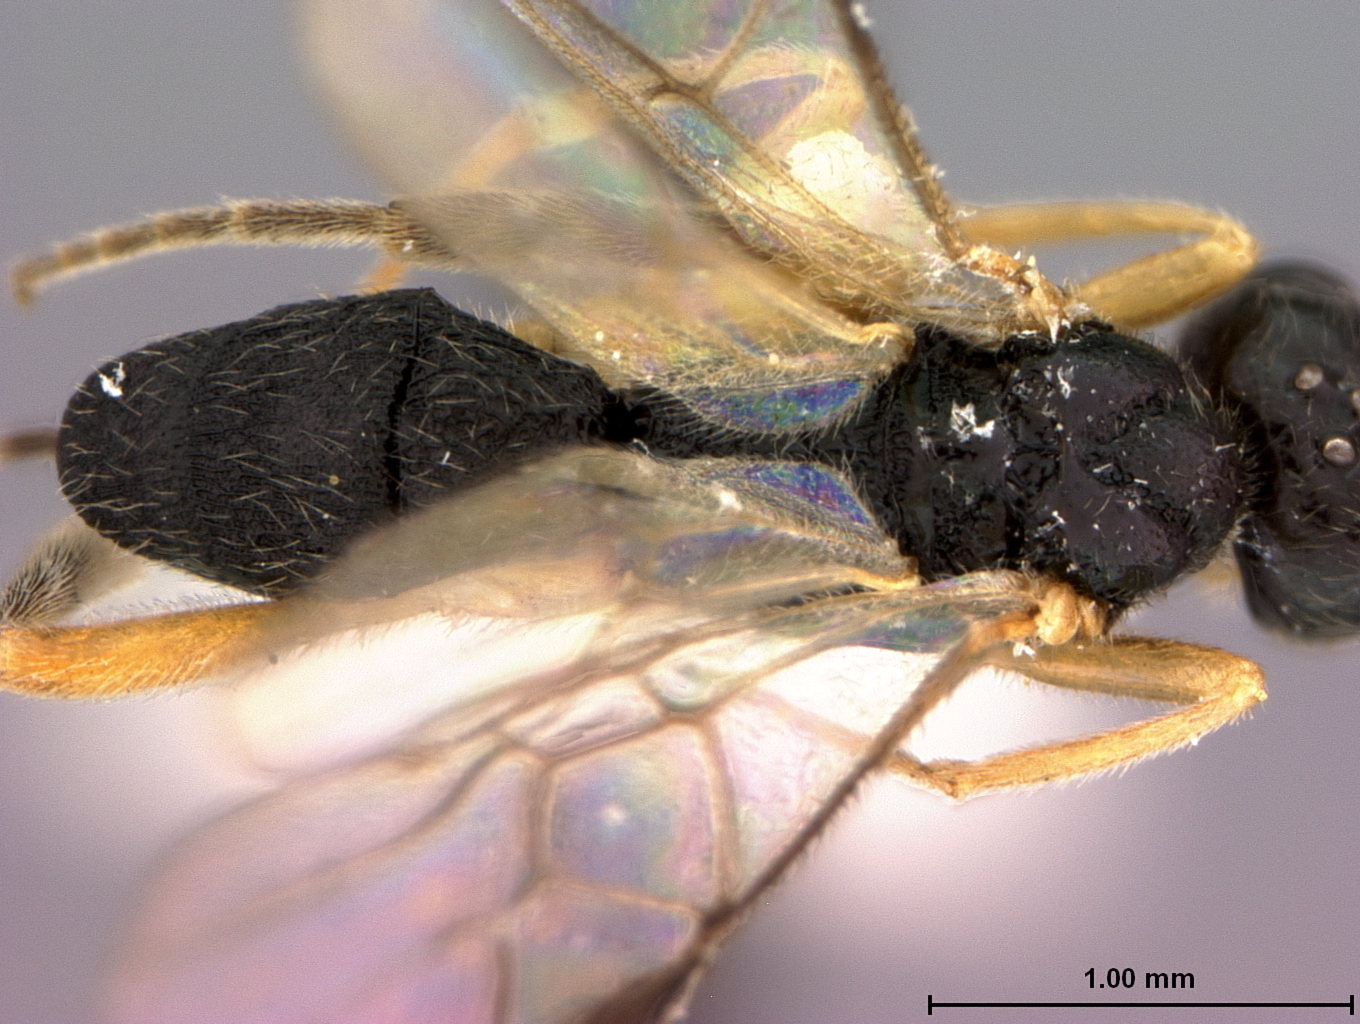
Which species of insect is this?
Aliolus marginatus
